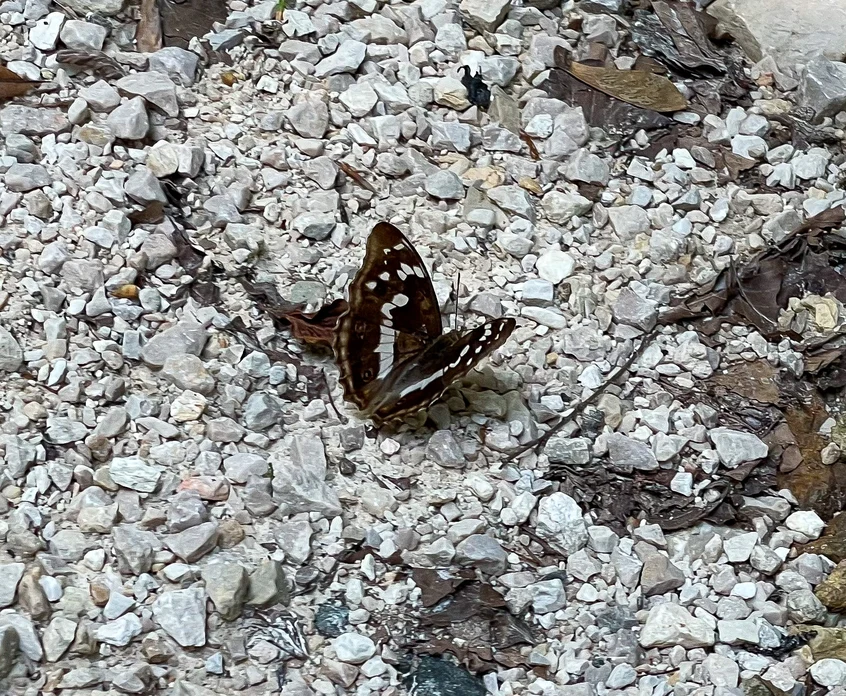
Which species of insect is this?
Apatura iris
